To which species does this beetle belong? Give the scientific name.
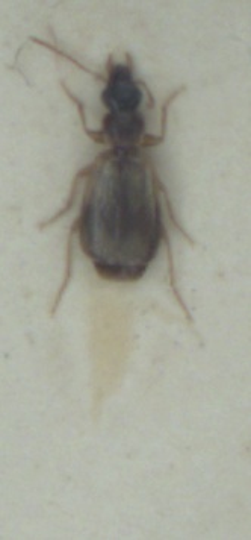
Philorhizus notatus
